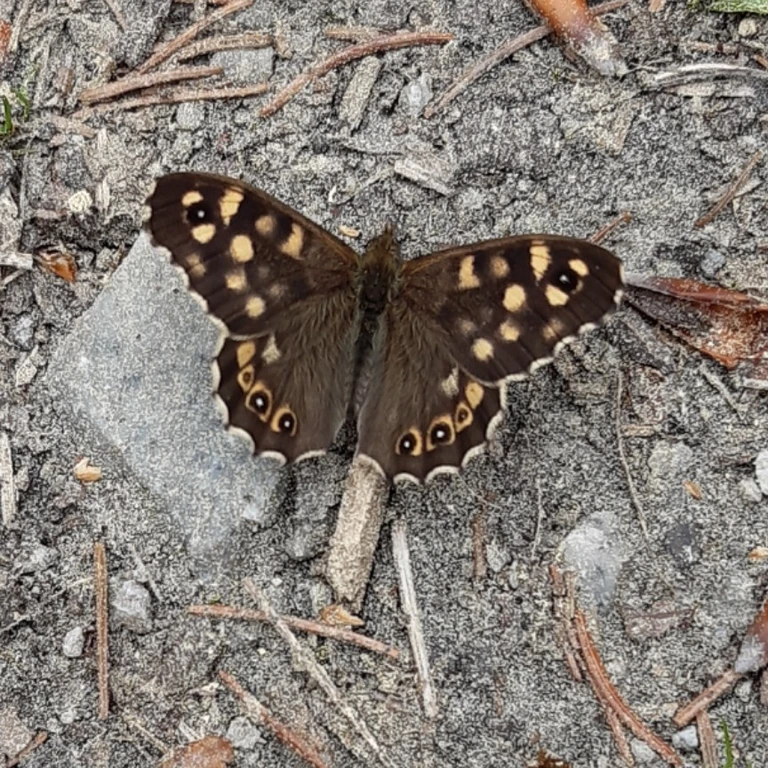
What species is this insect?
Pararge aegeria
